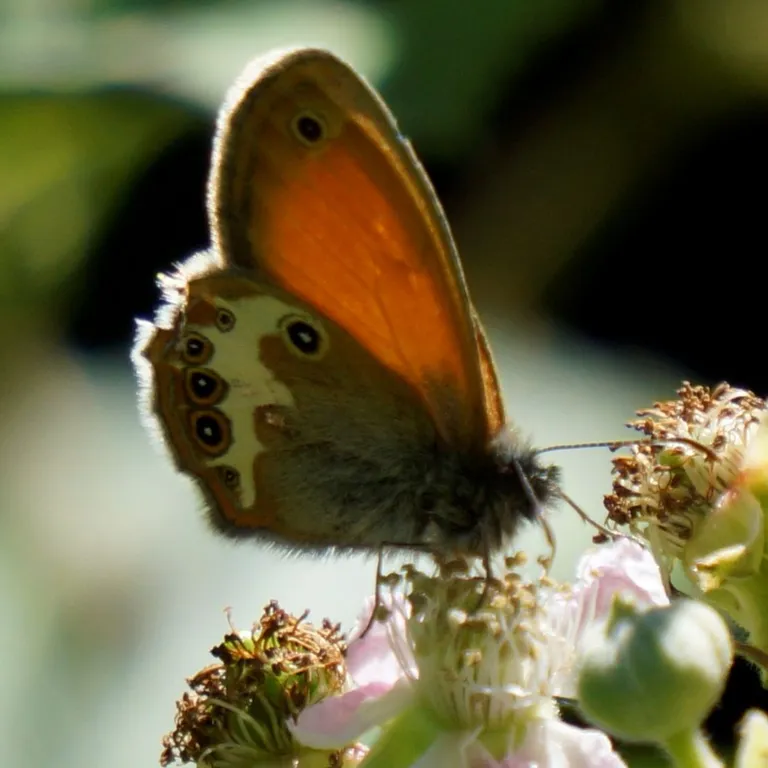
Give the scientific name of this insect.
Coenonympha arcania
